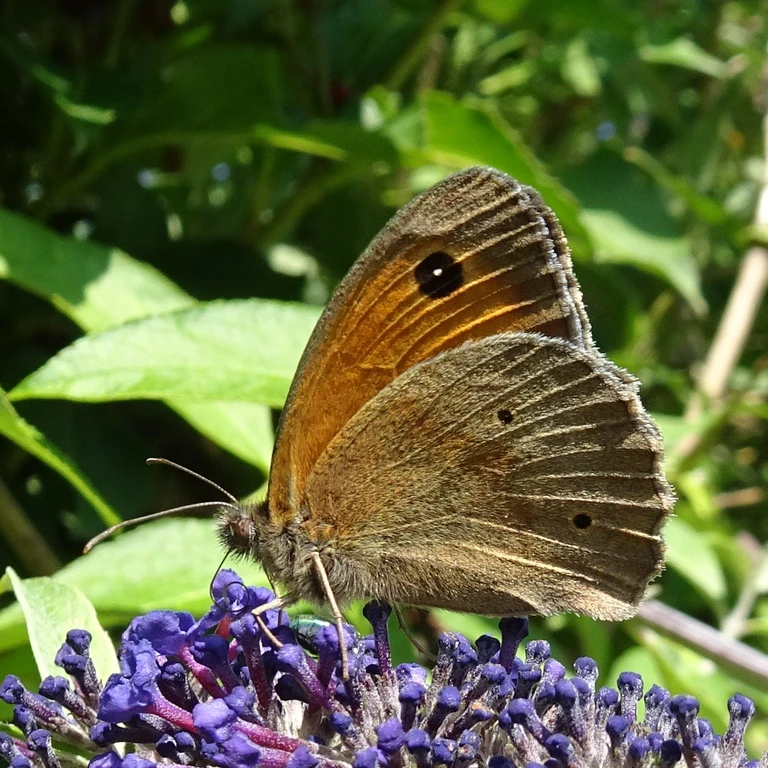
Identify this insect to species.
Maniola jurtina
